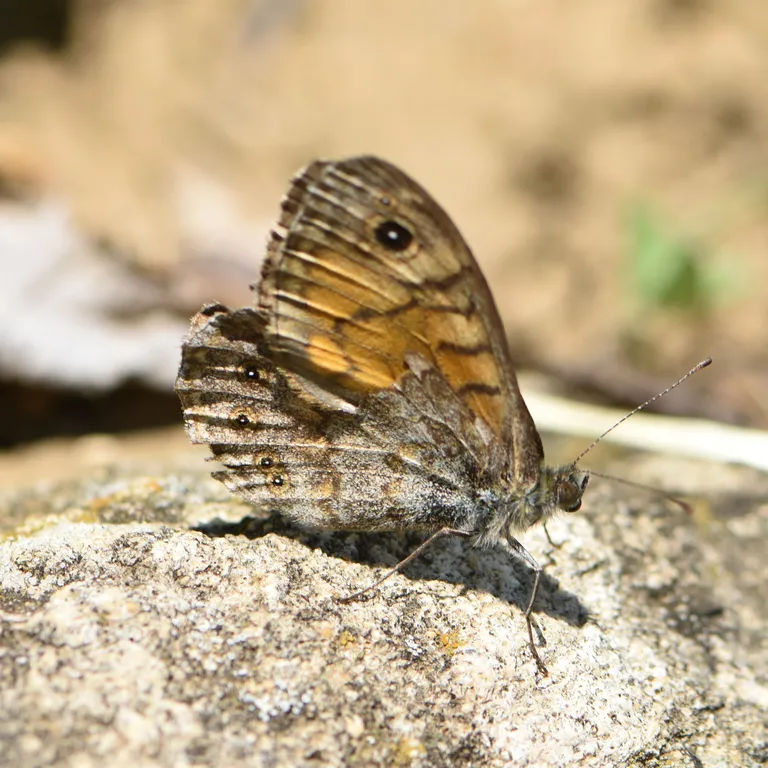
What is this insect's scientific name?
Lasiommata megera (also Pararge megera)
